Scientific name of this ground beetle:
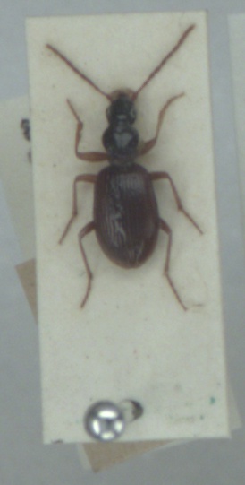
Oxypselaphus obscurus
